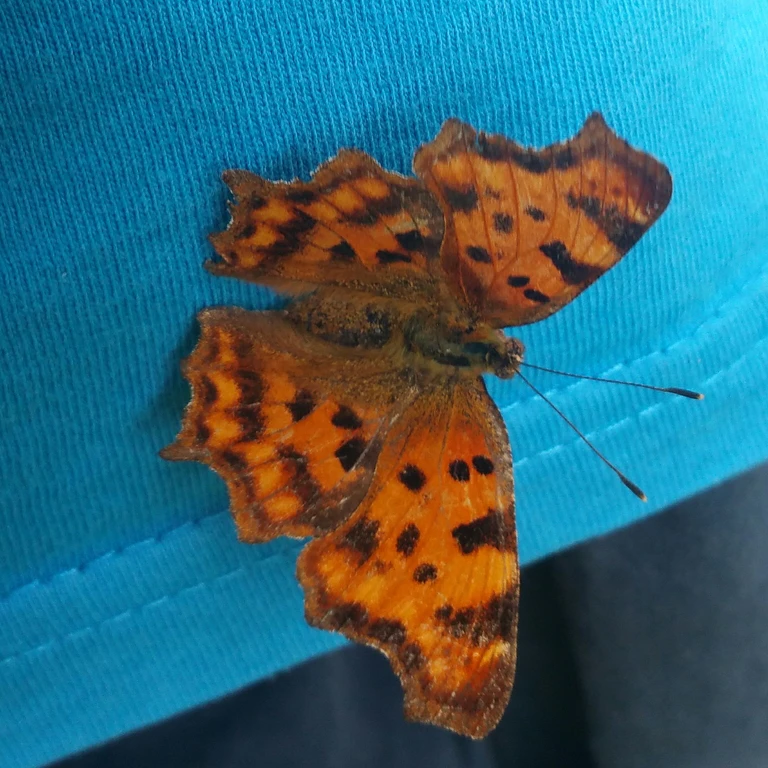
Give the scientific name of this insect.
Polygonia c-album
